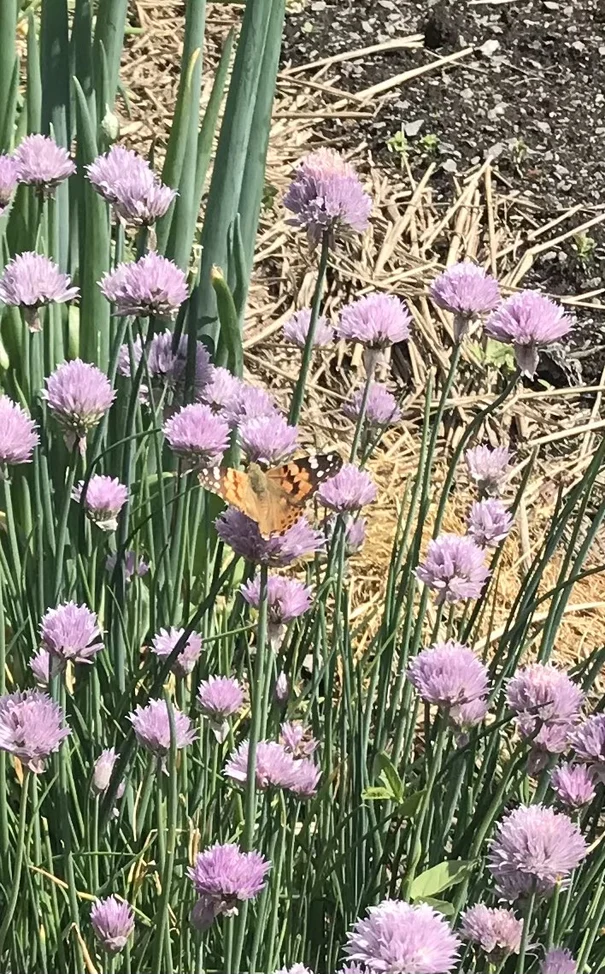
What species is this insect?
Vanessa cardui
